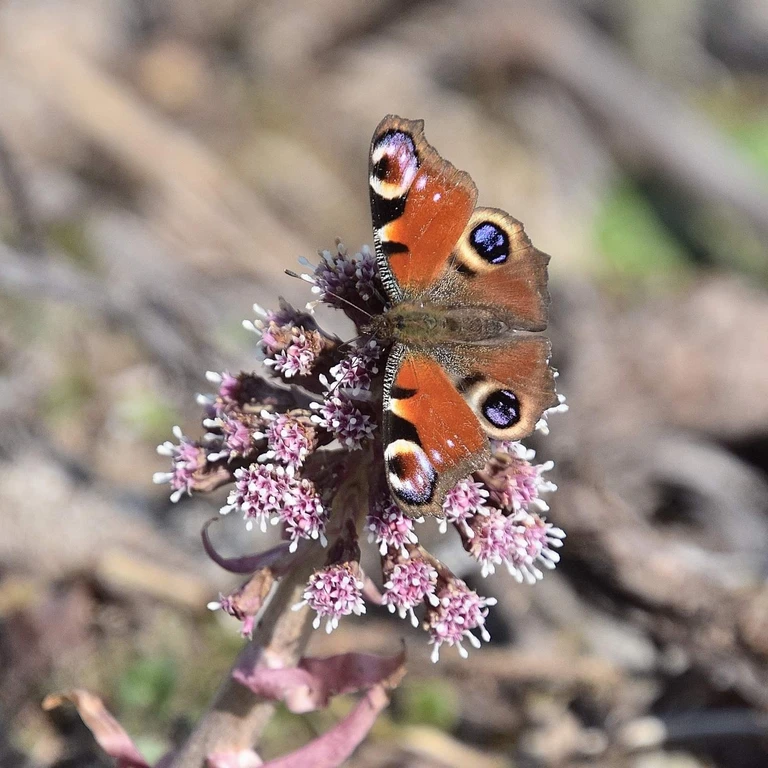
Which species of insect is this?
Aglais io
